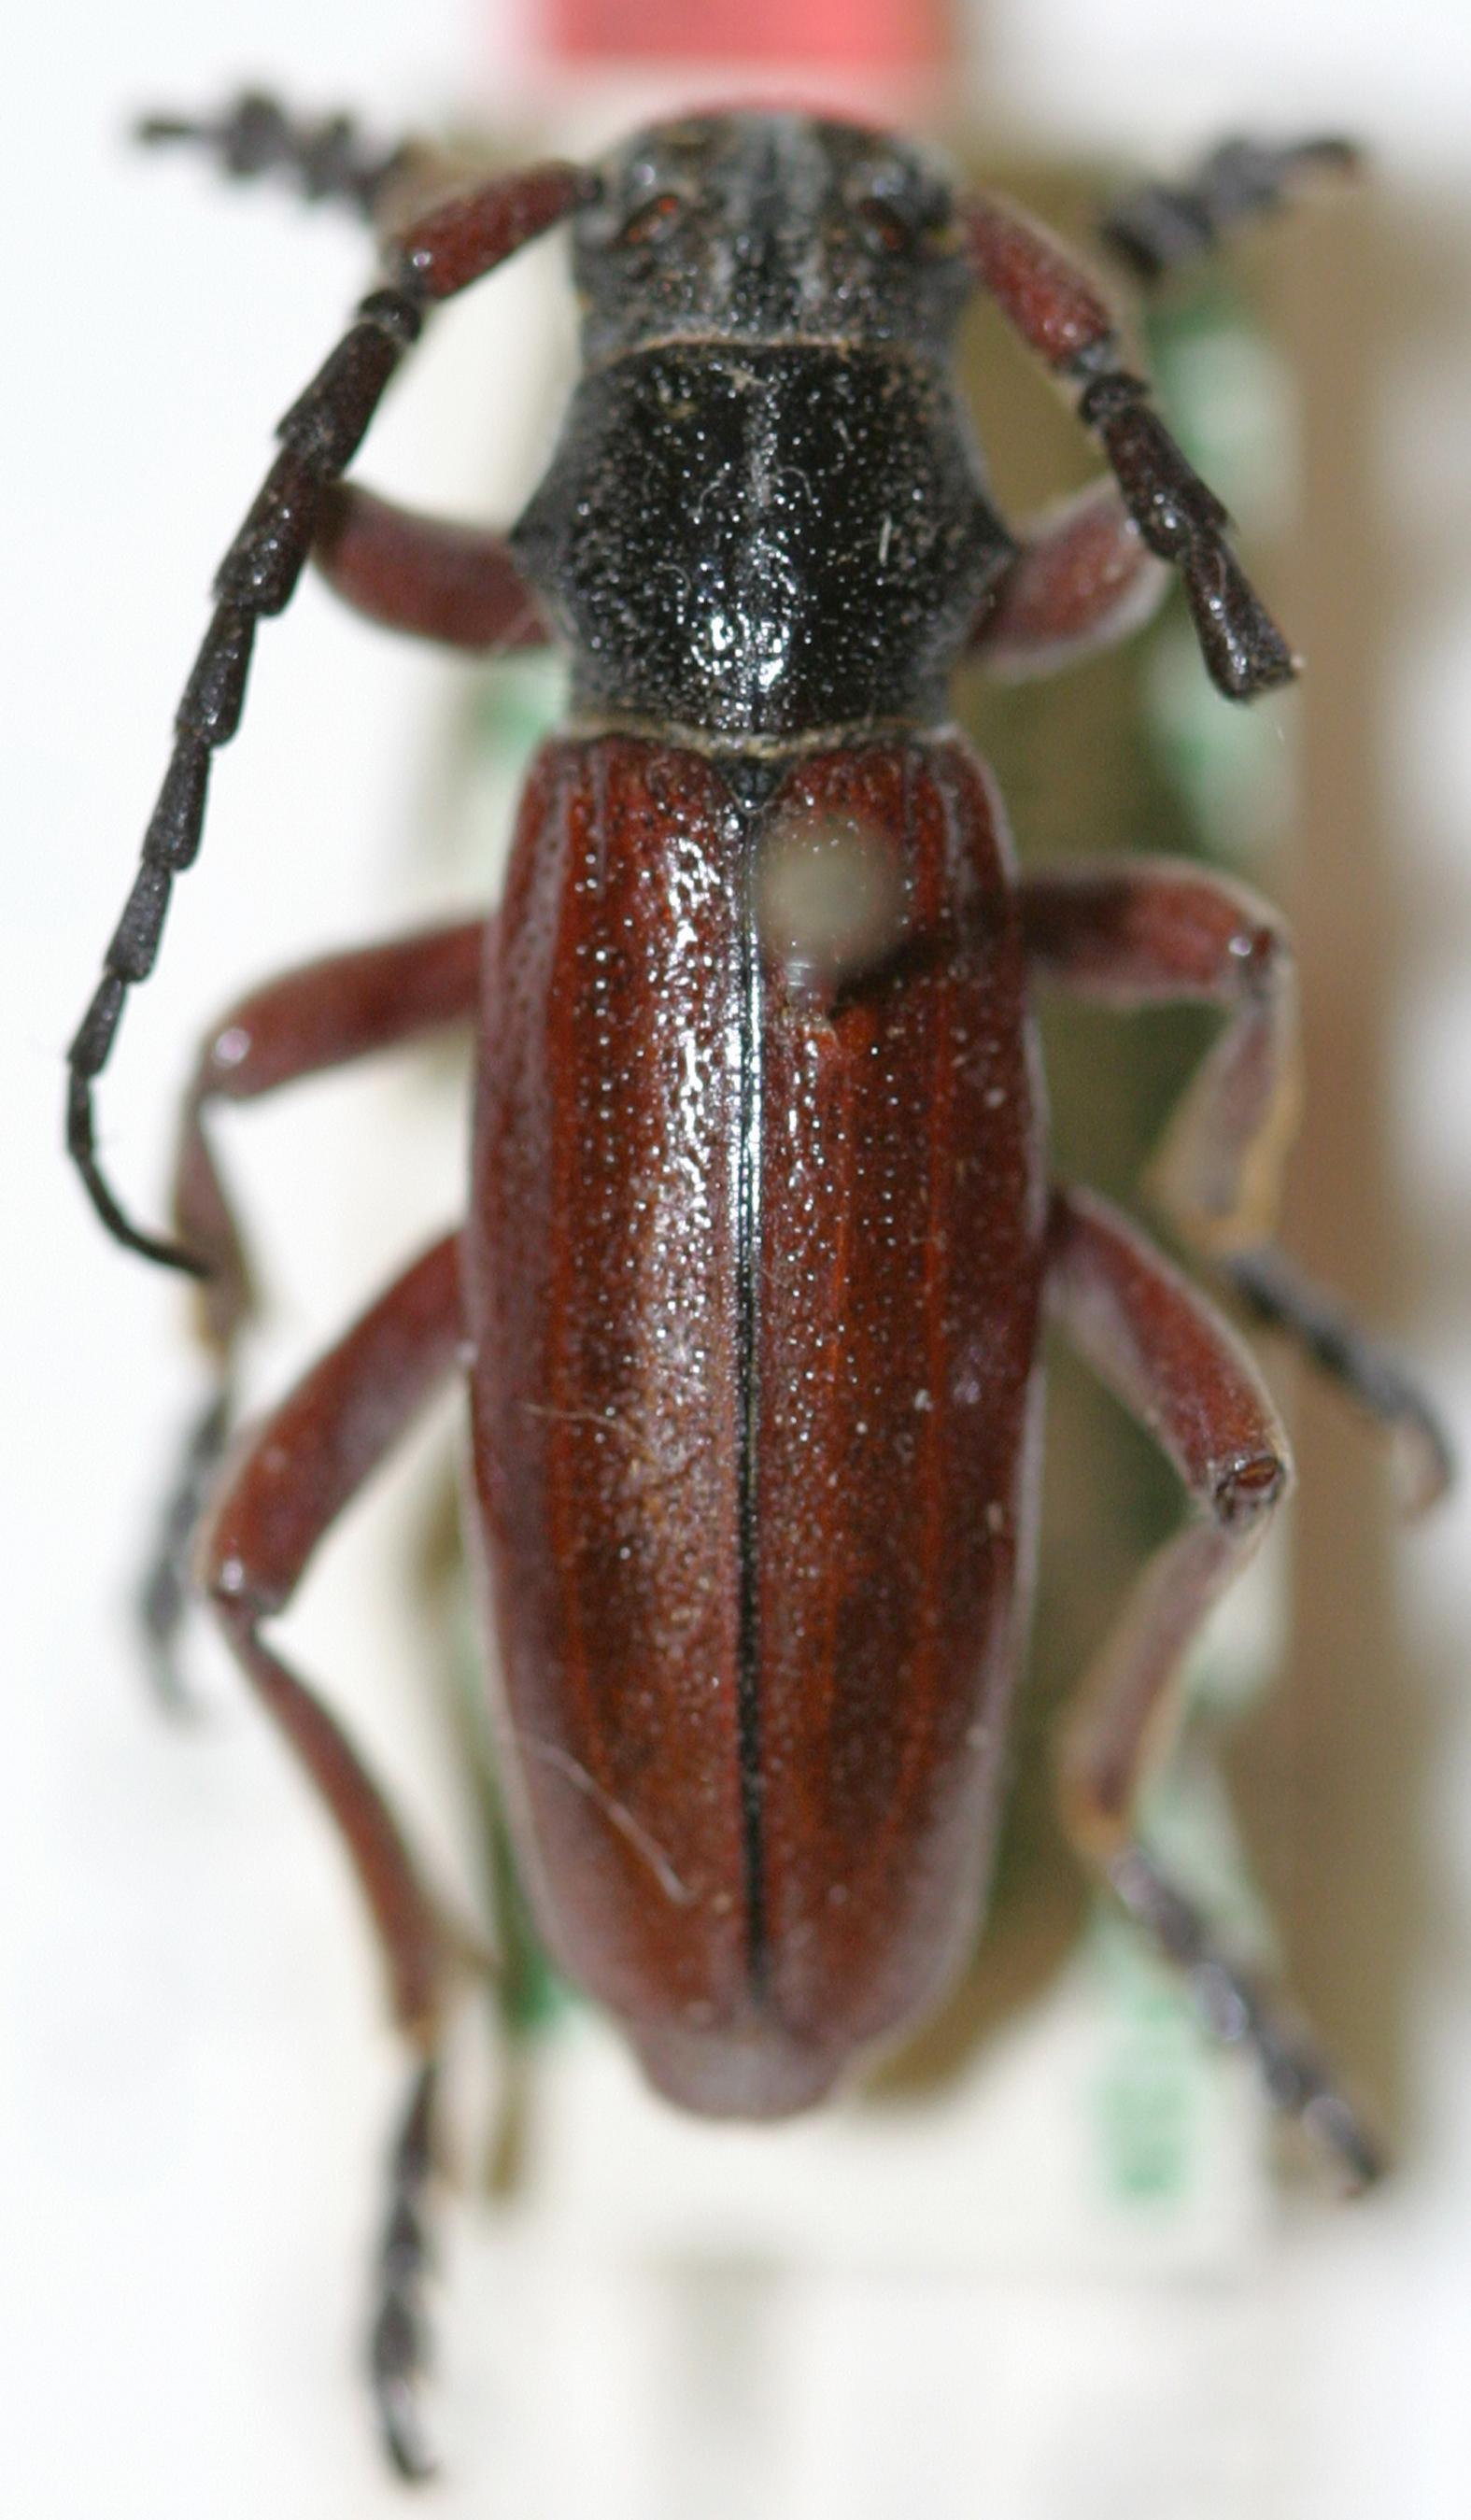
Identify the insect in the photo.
Dorcadion fulvum
